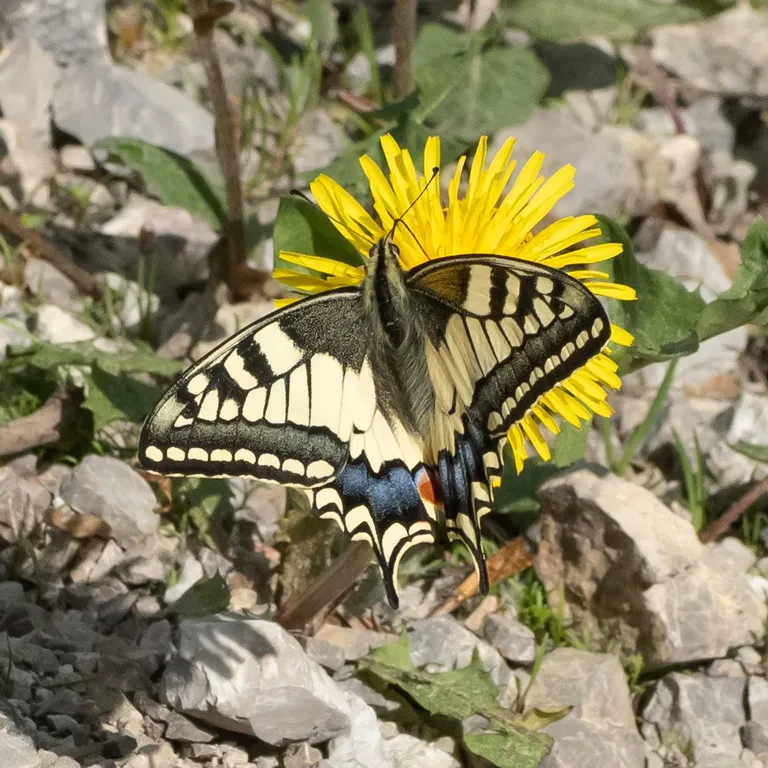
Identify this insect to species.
Papilio machaon
